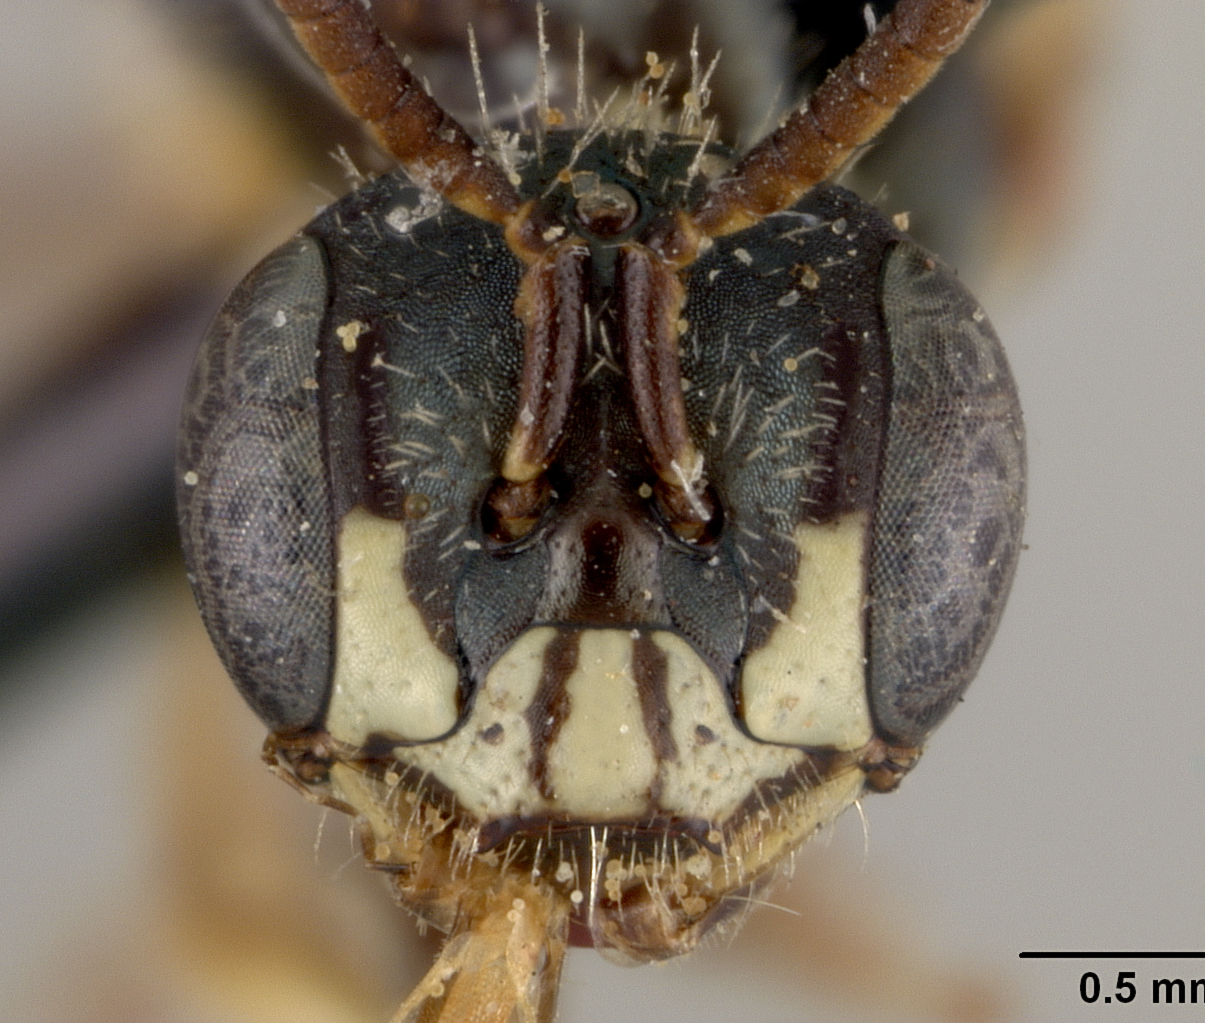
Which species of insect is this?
Perdita octomaculata
